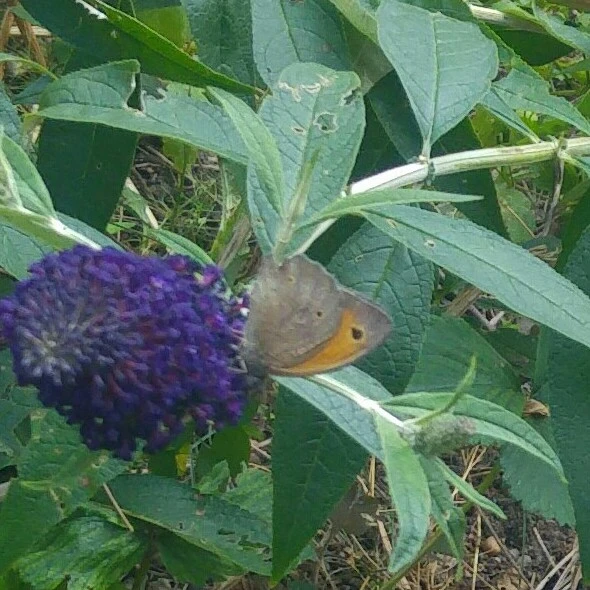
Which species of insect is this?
Maniola jurtina
